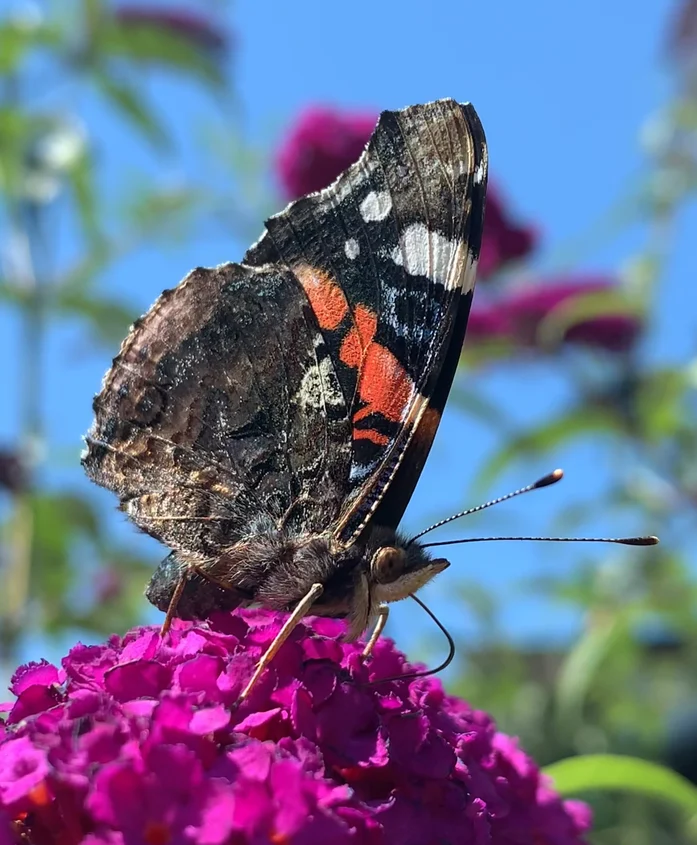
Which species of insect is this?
Vanessa atalanta
